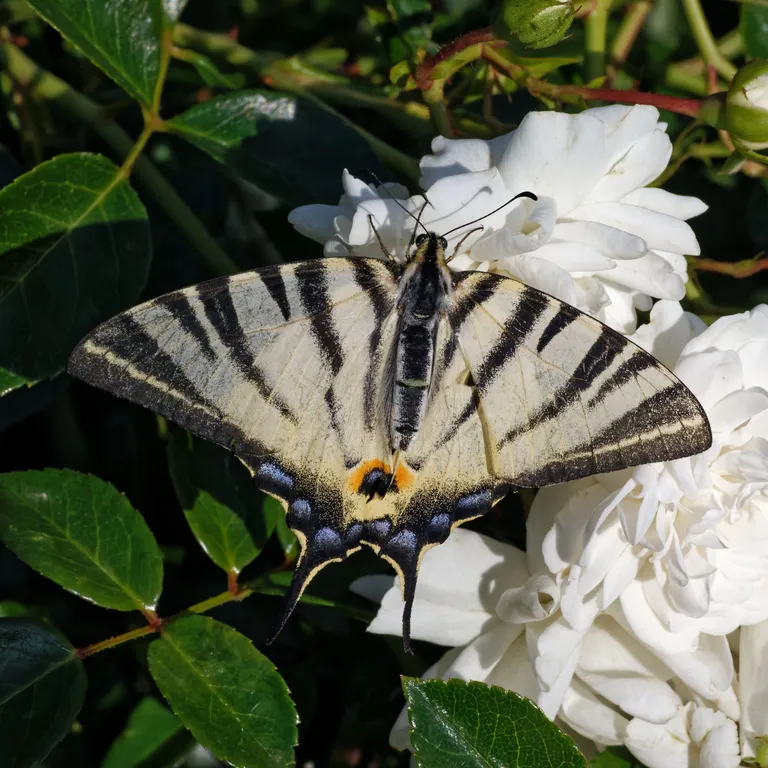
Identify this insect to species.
Iphiclides podalirius
